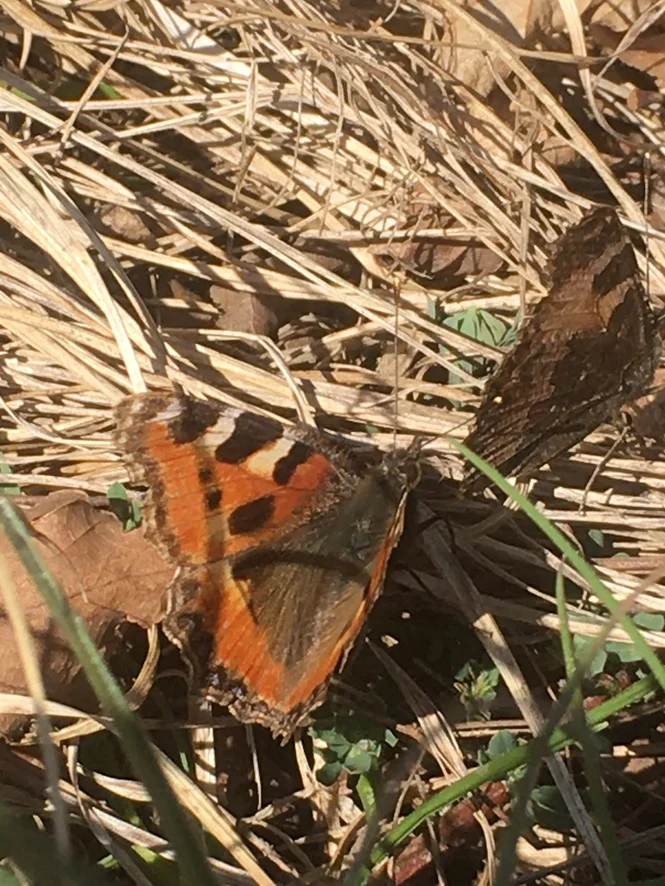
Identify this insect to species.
Aglais urticae
